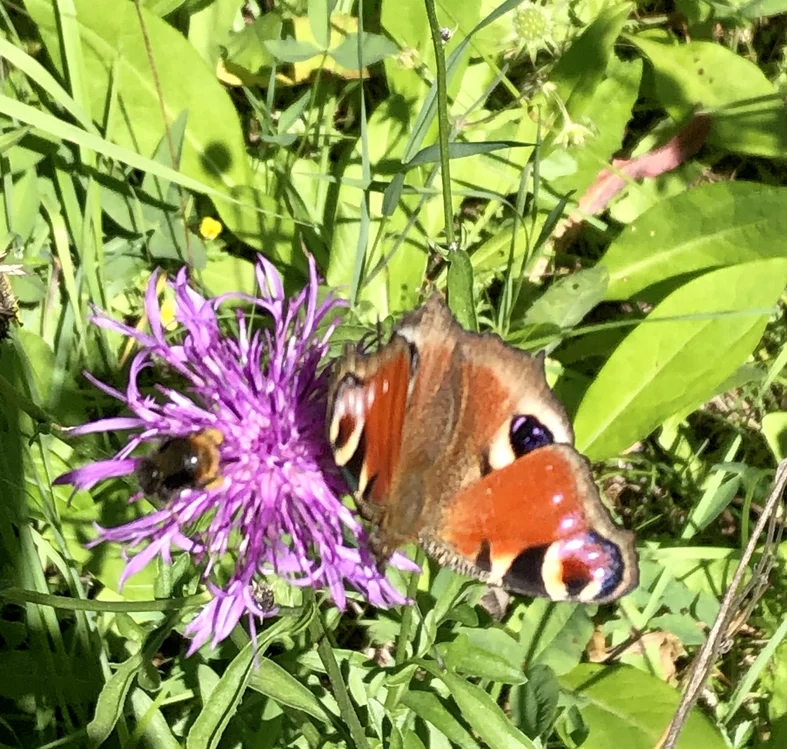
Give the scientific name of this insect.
Aglais io
